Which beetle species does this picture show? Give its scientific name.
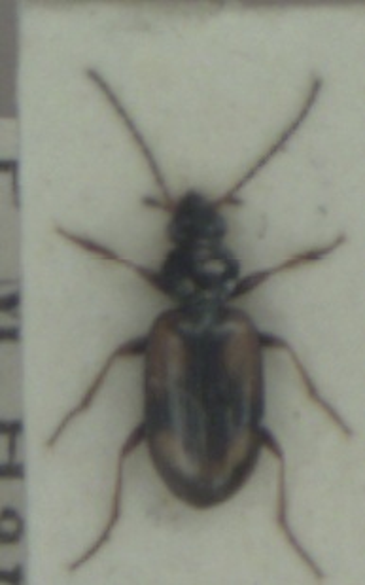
Bembidion femoratum
